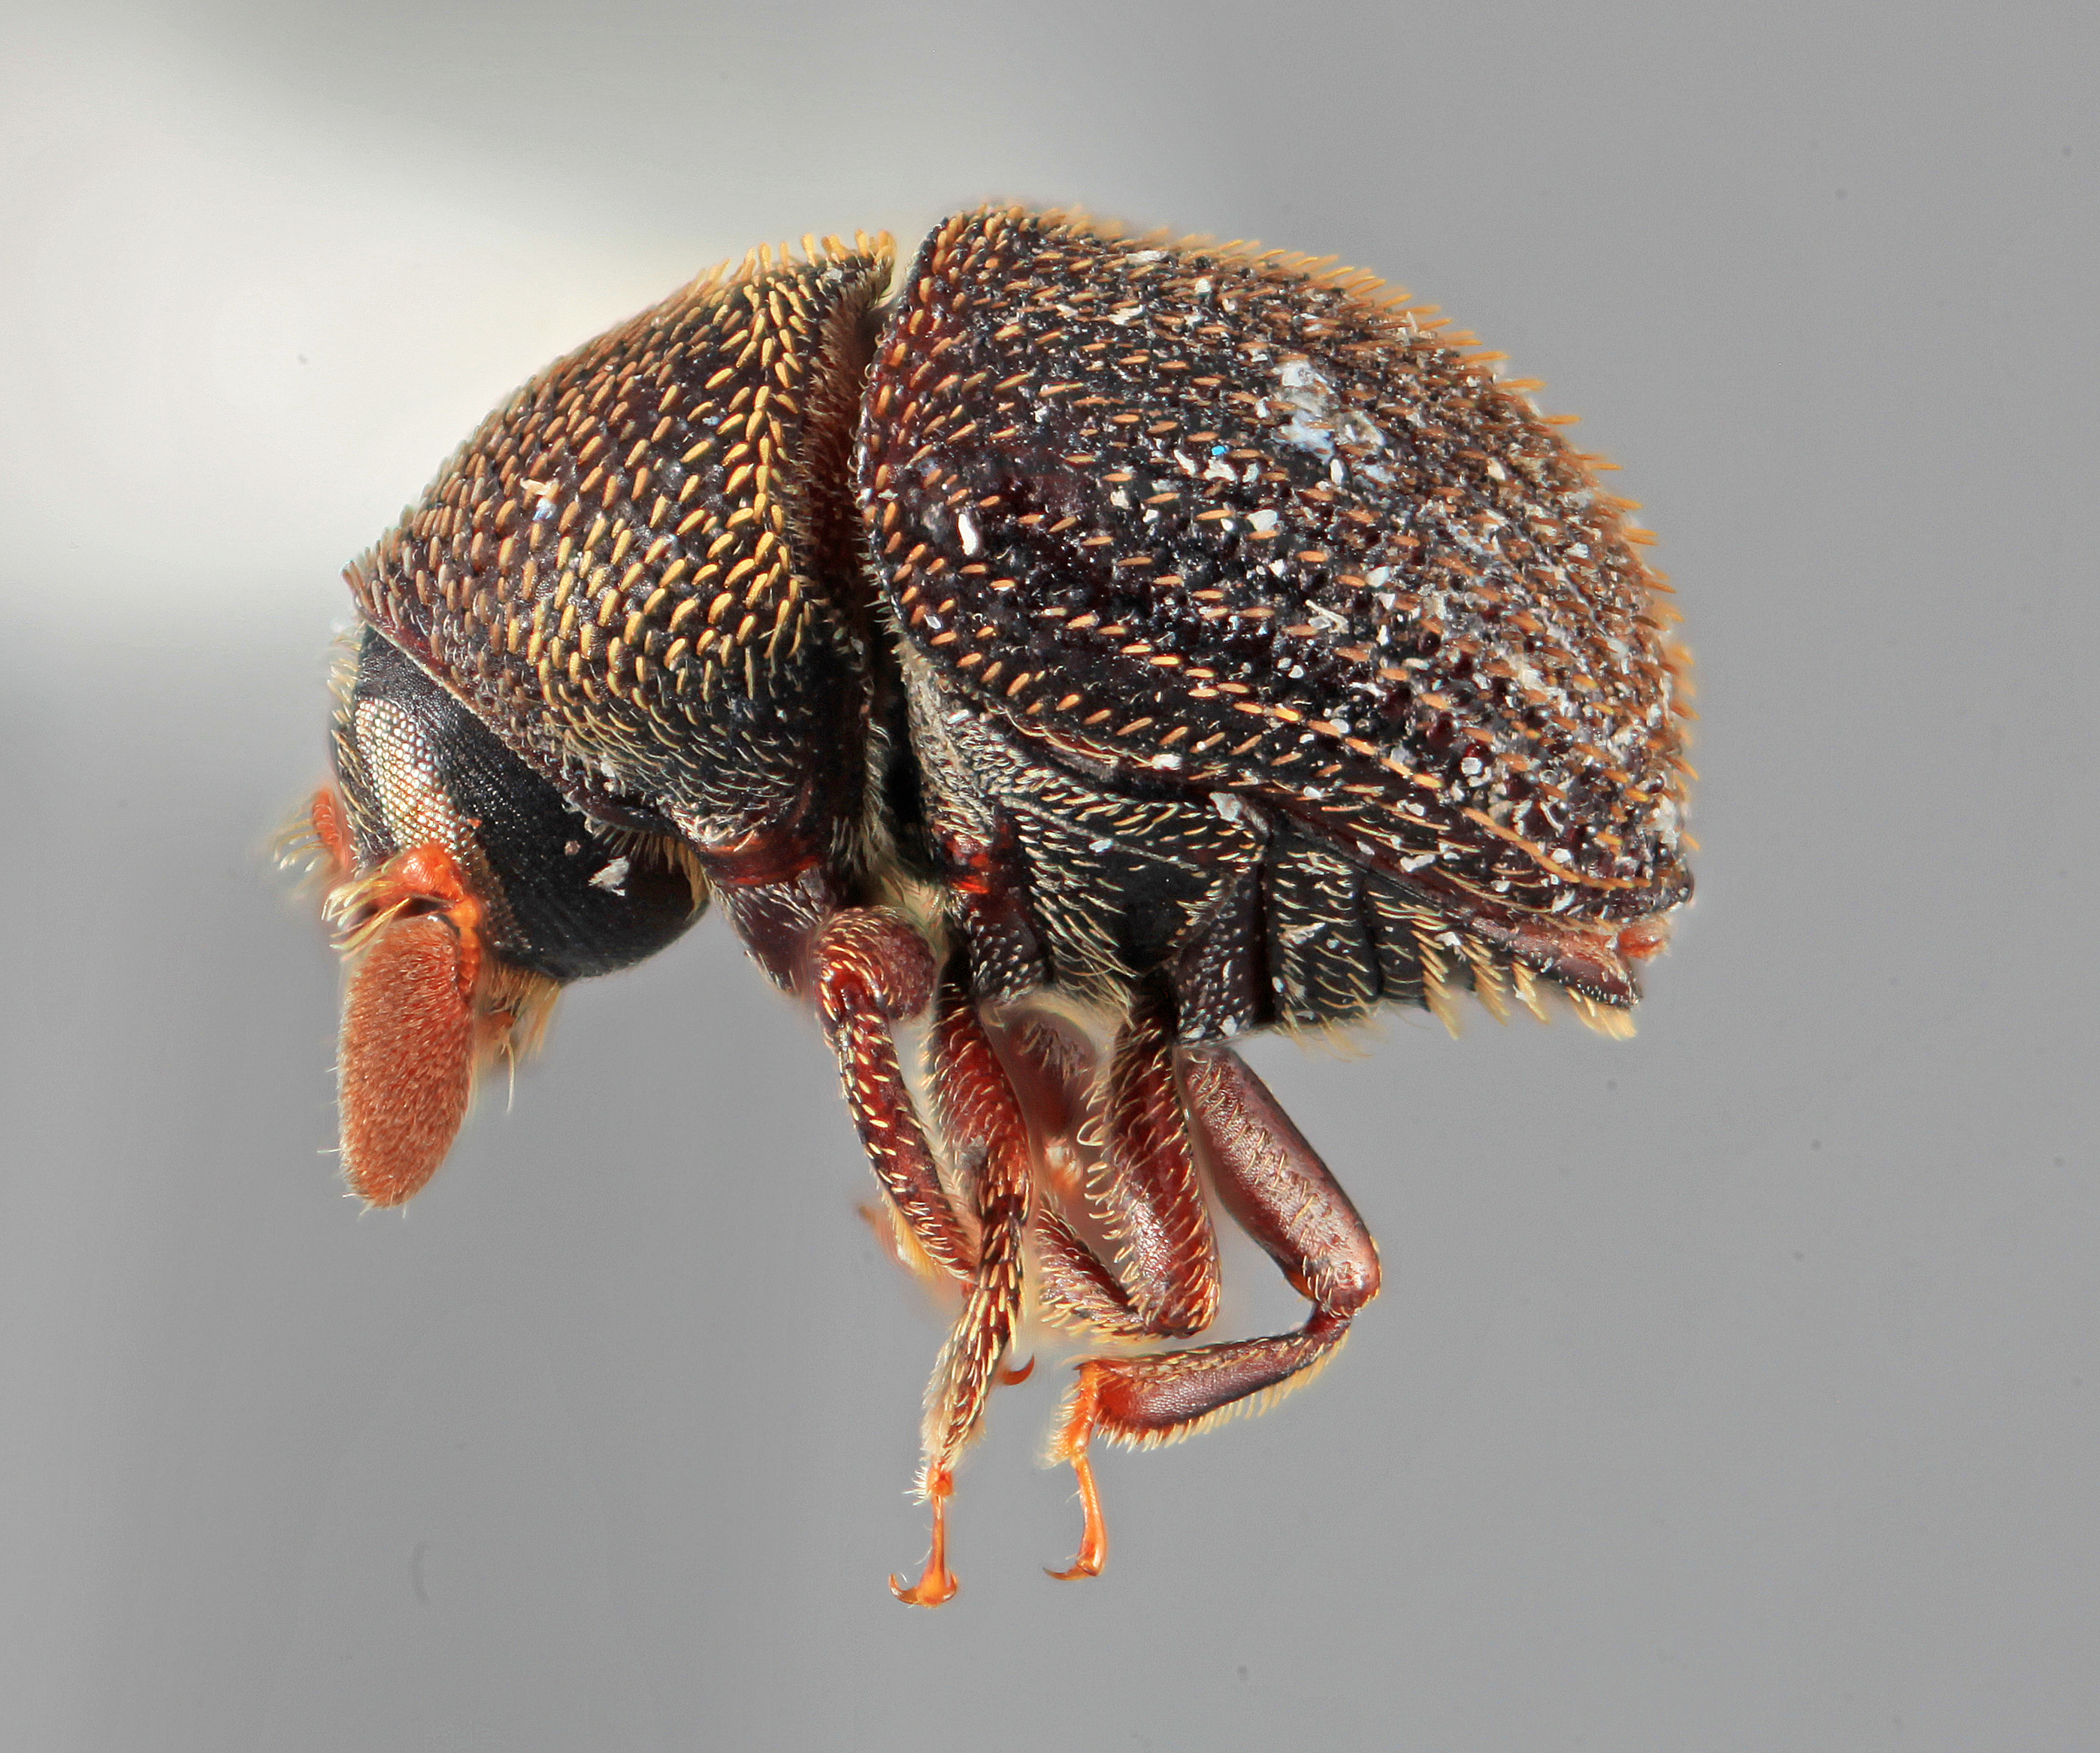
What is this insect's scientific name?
Chramesus imporcatus
